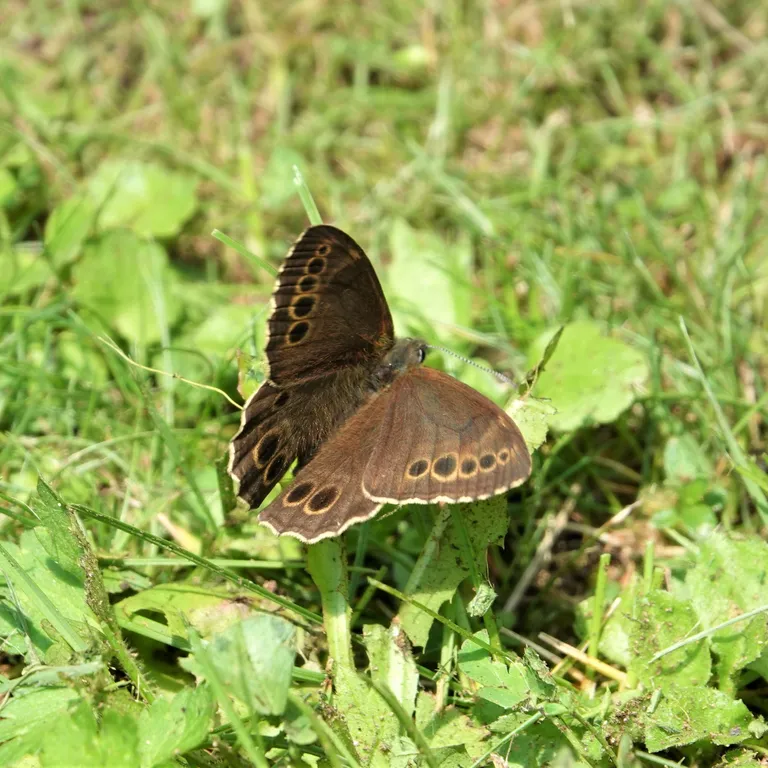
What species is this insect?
Lopinga achine (also Pararge achine)
